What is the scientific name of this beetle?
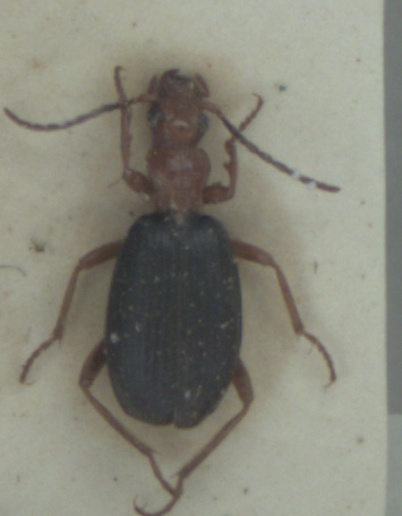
Brachinus crepitans
